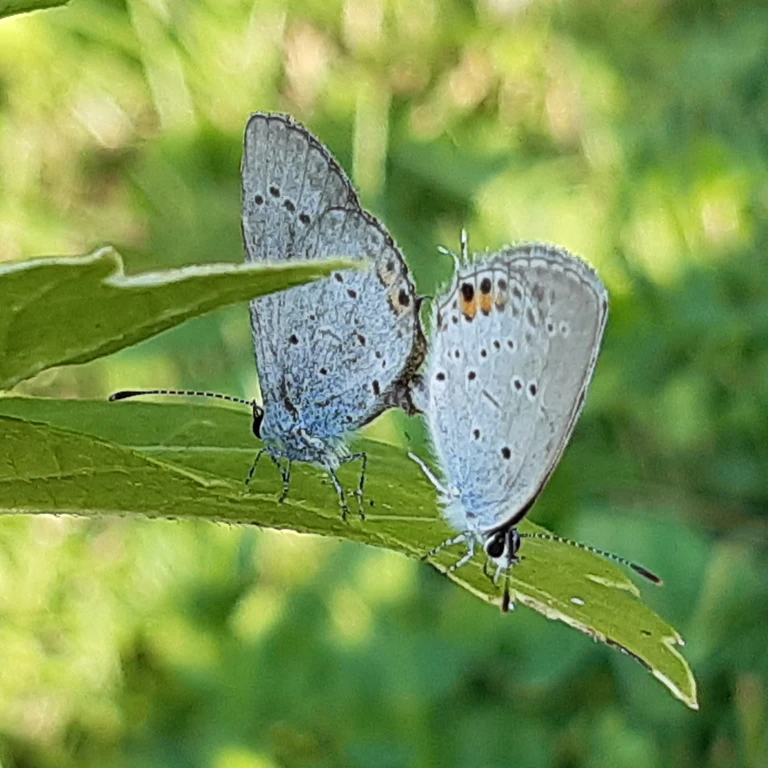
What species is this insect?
Cupido argiades (also Elkalyce argiades)
